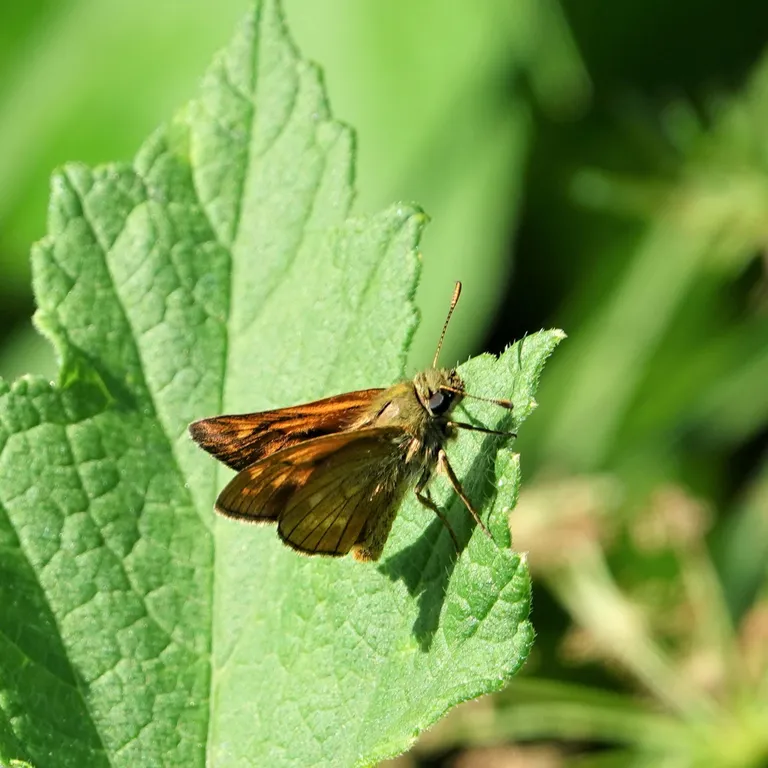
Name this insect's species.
Ochlodes sylvanus (also Ochlodes venata)
